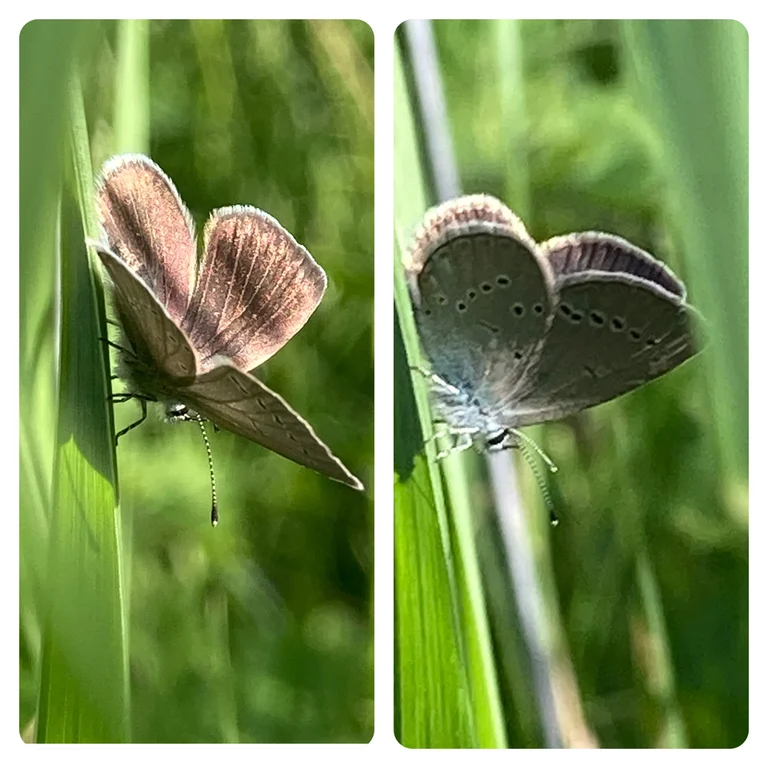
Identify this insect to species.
Cyaniris semiargus
